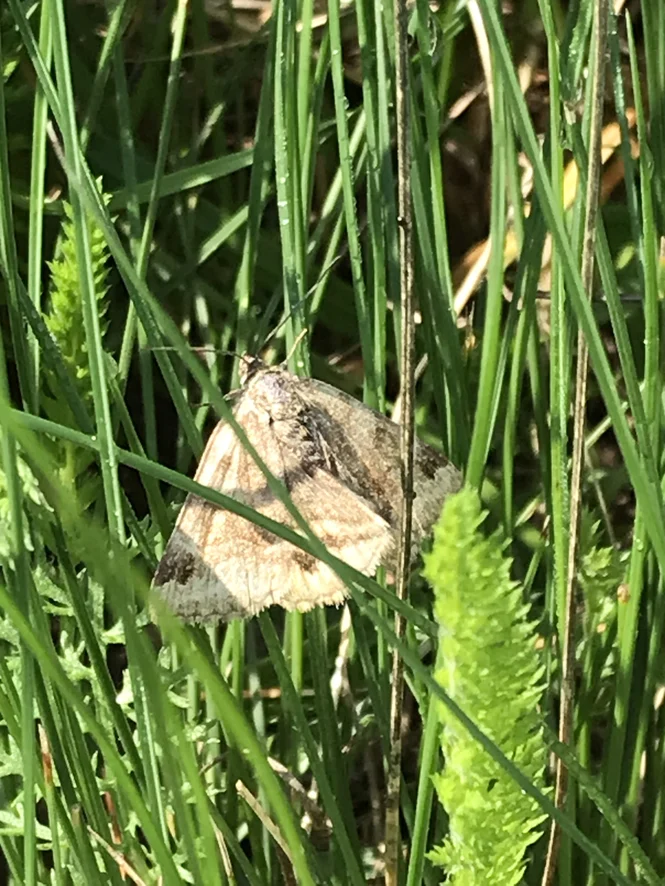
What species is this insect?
Euclidia glyphica
